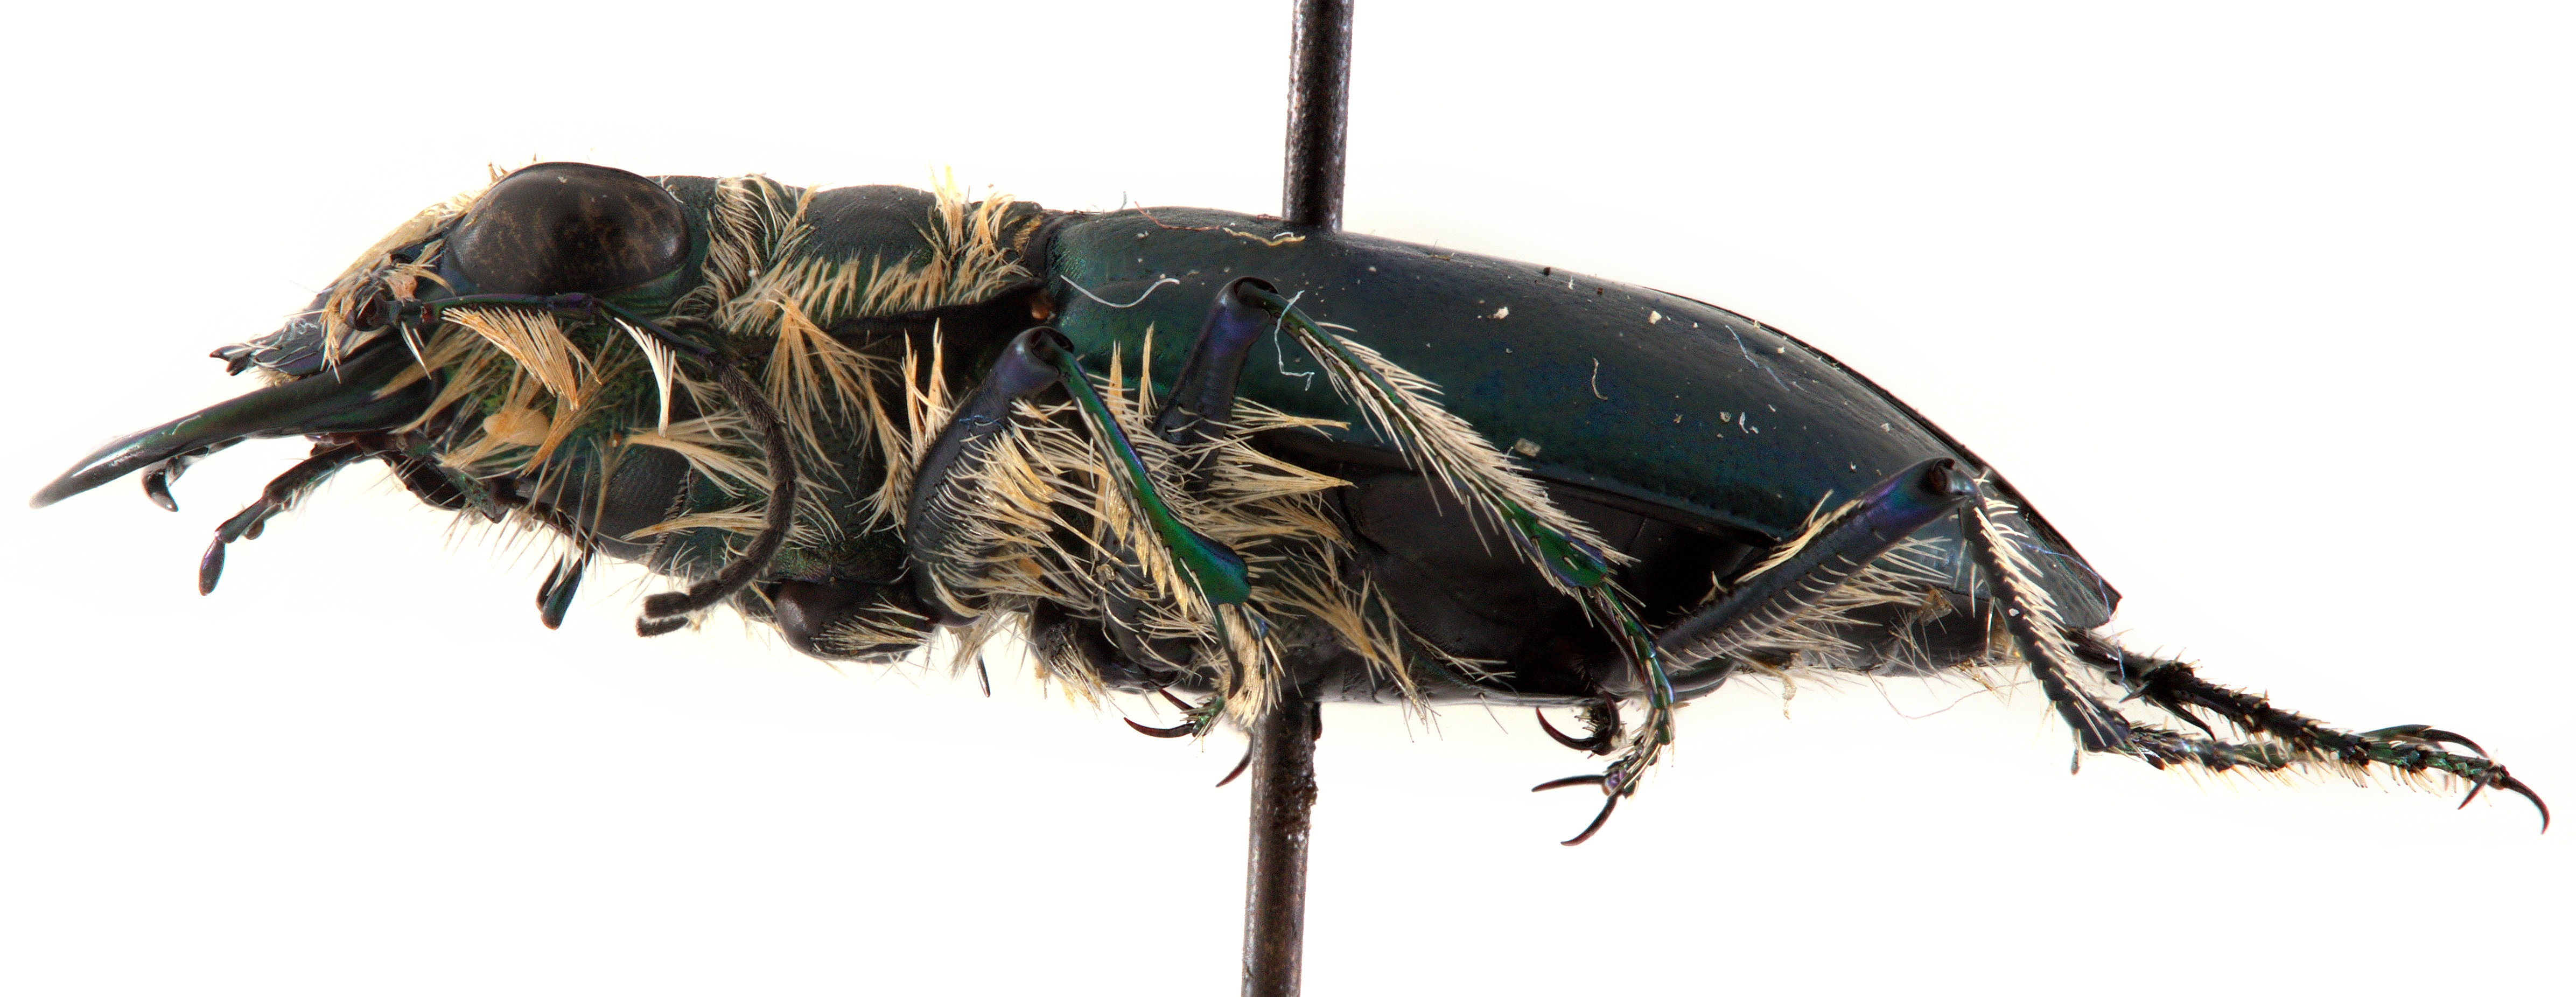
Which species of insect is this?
Eurymorpha cyanipes
